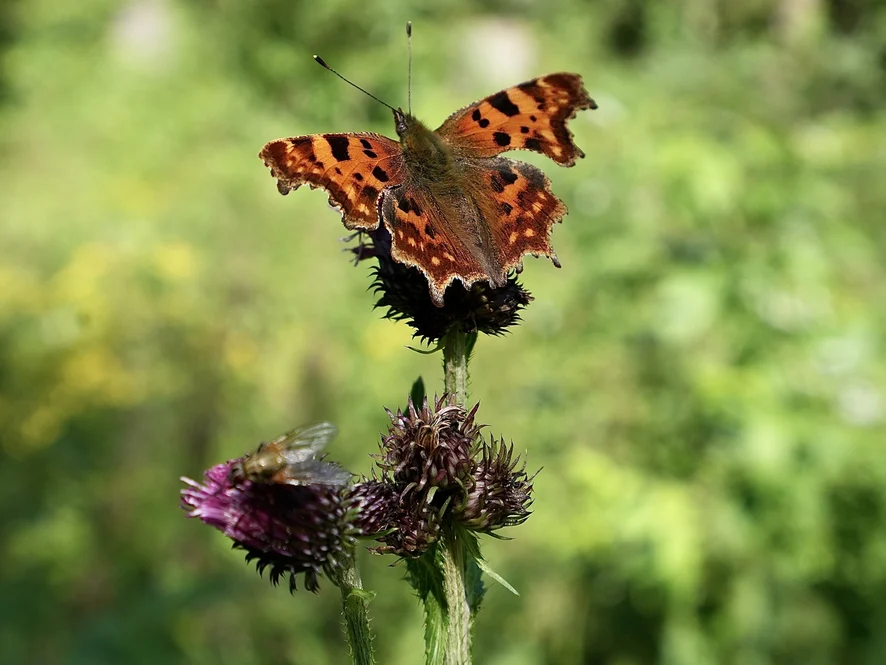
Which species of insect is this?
Polygonia c-album
